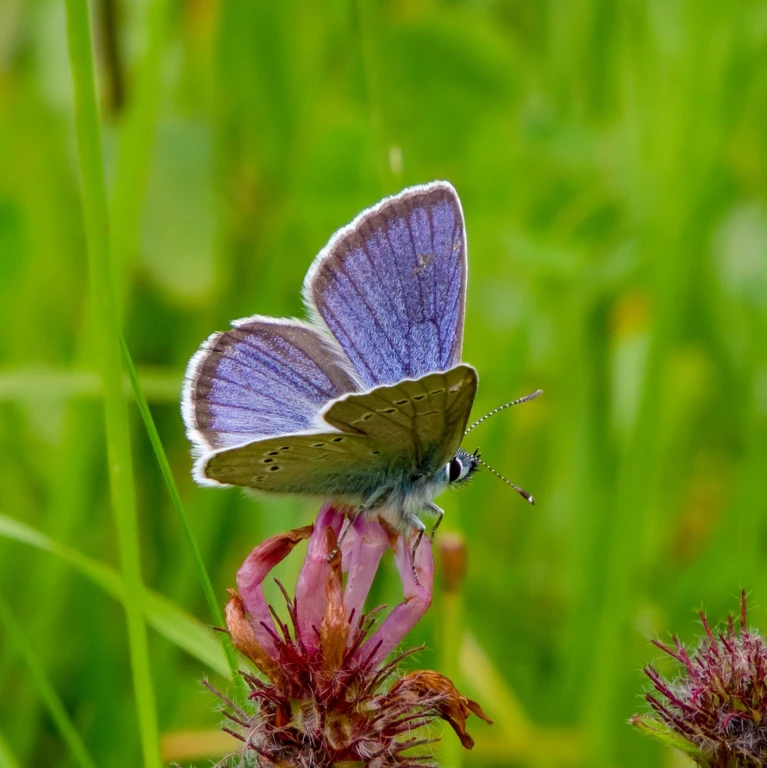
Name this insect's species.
Cyaniris semiargus
